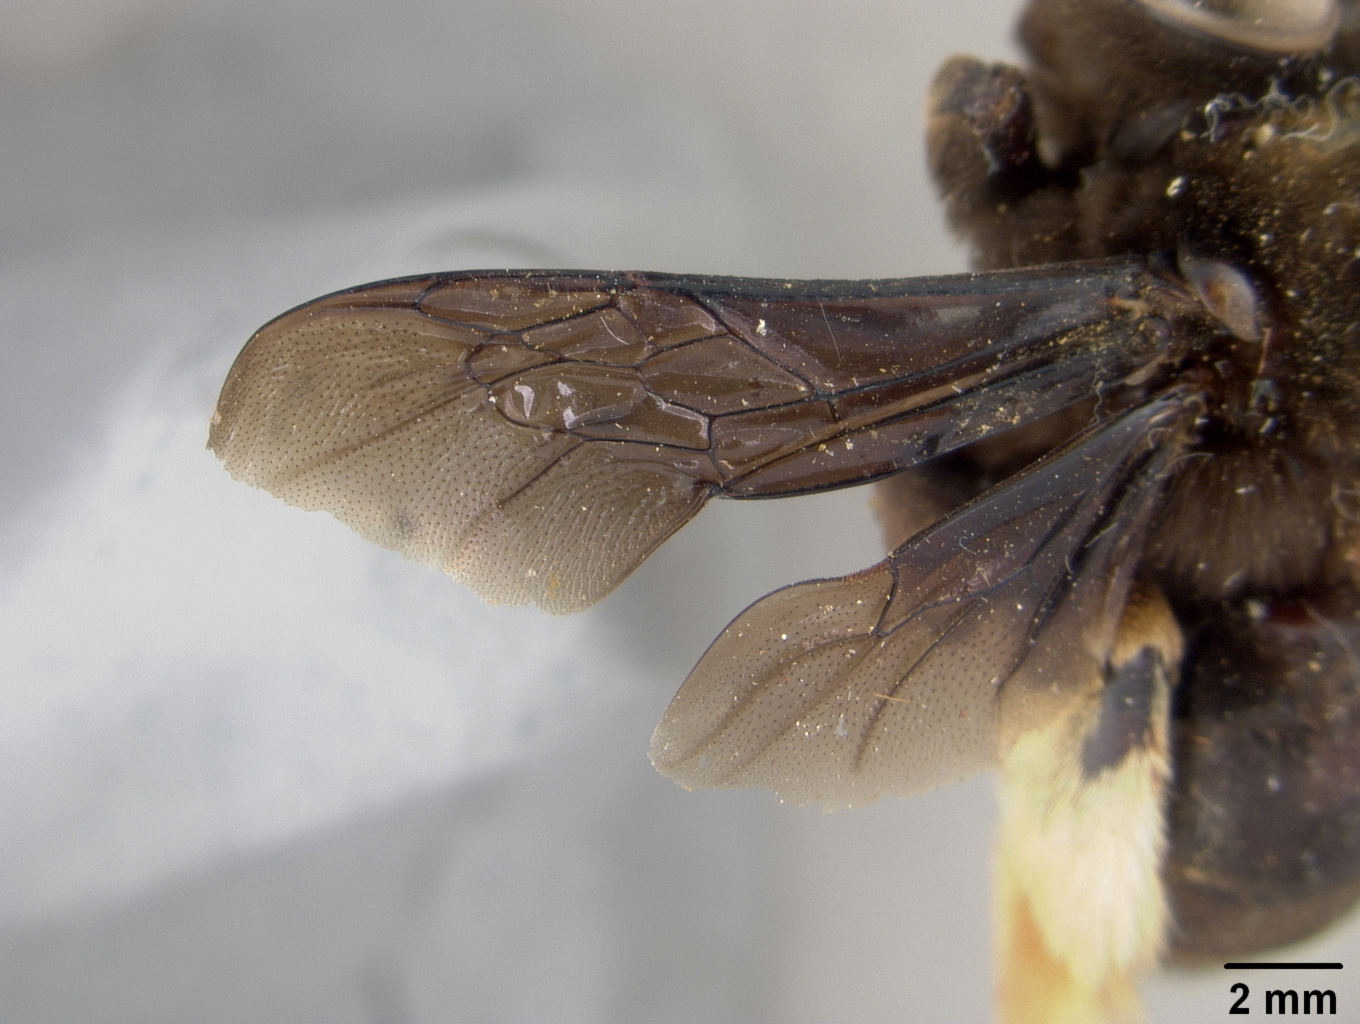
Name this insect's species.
Centris fusciventris
